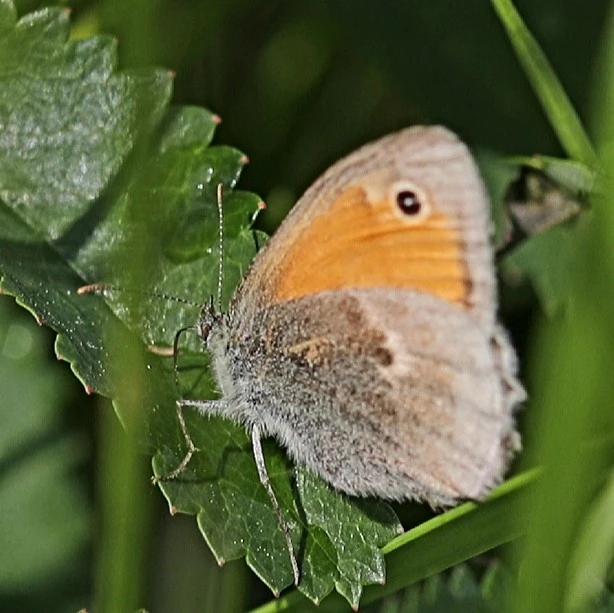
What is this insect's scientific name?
Coenonympha pamphilus
